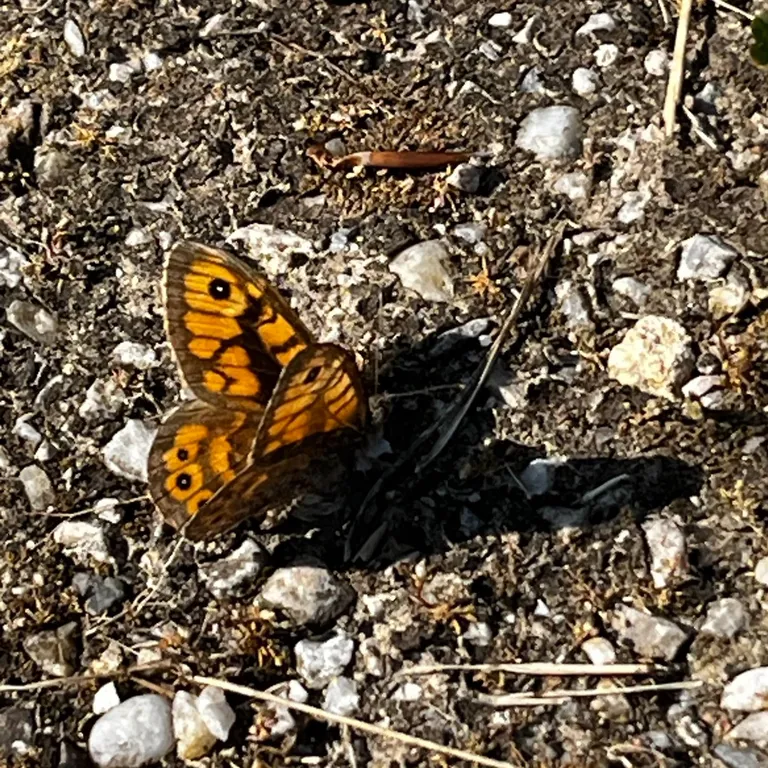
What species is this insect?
Lasiommata megera (also Pararge megera)
